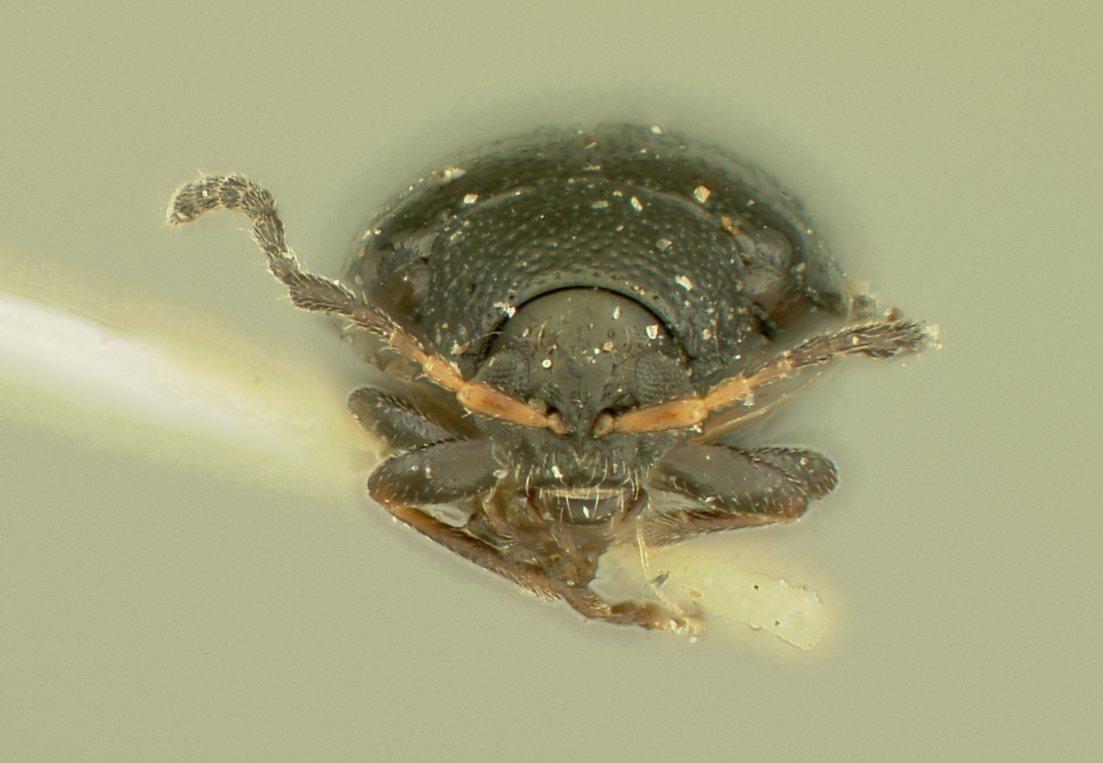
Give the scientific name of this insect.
Phyllotreta decipens
